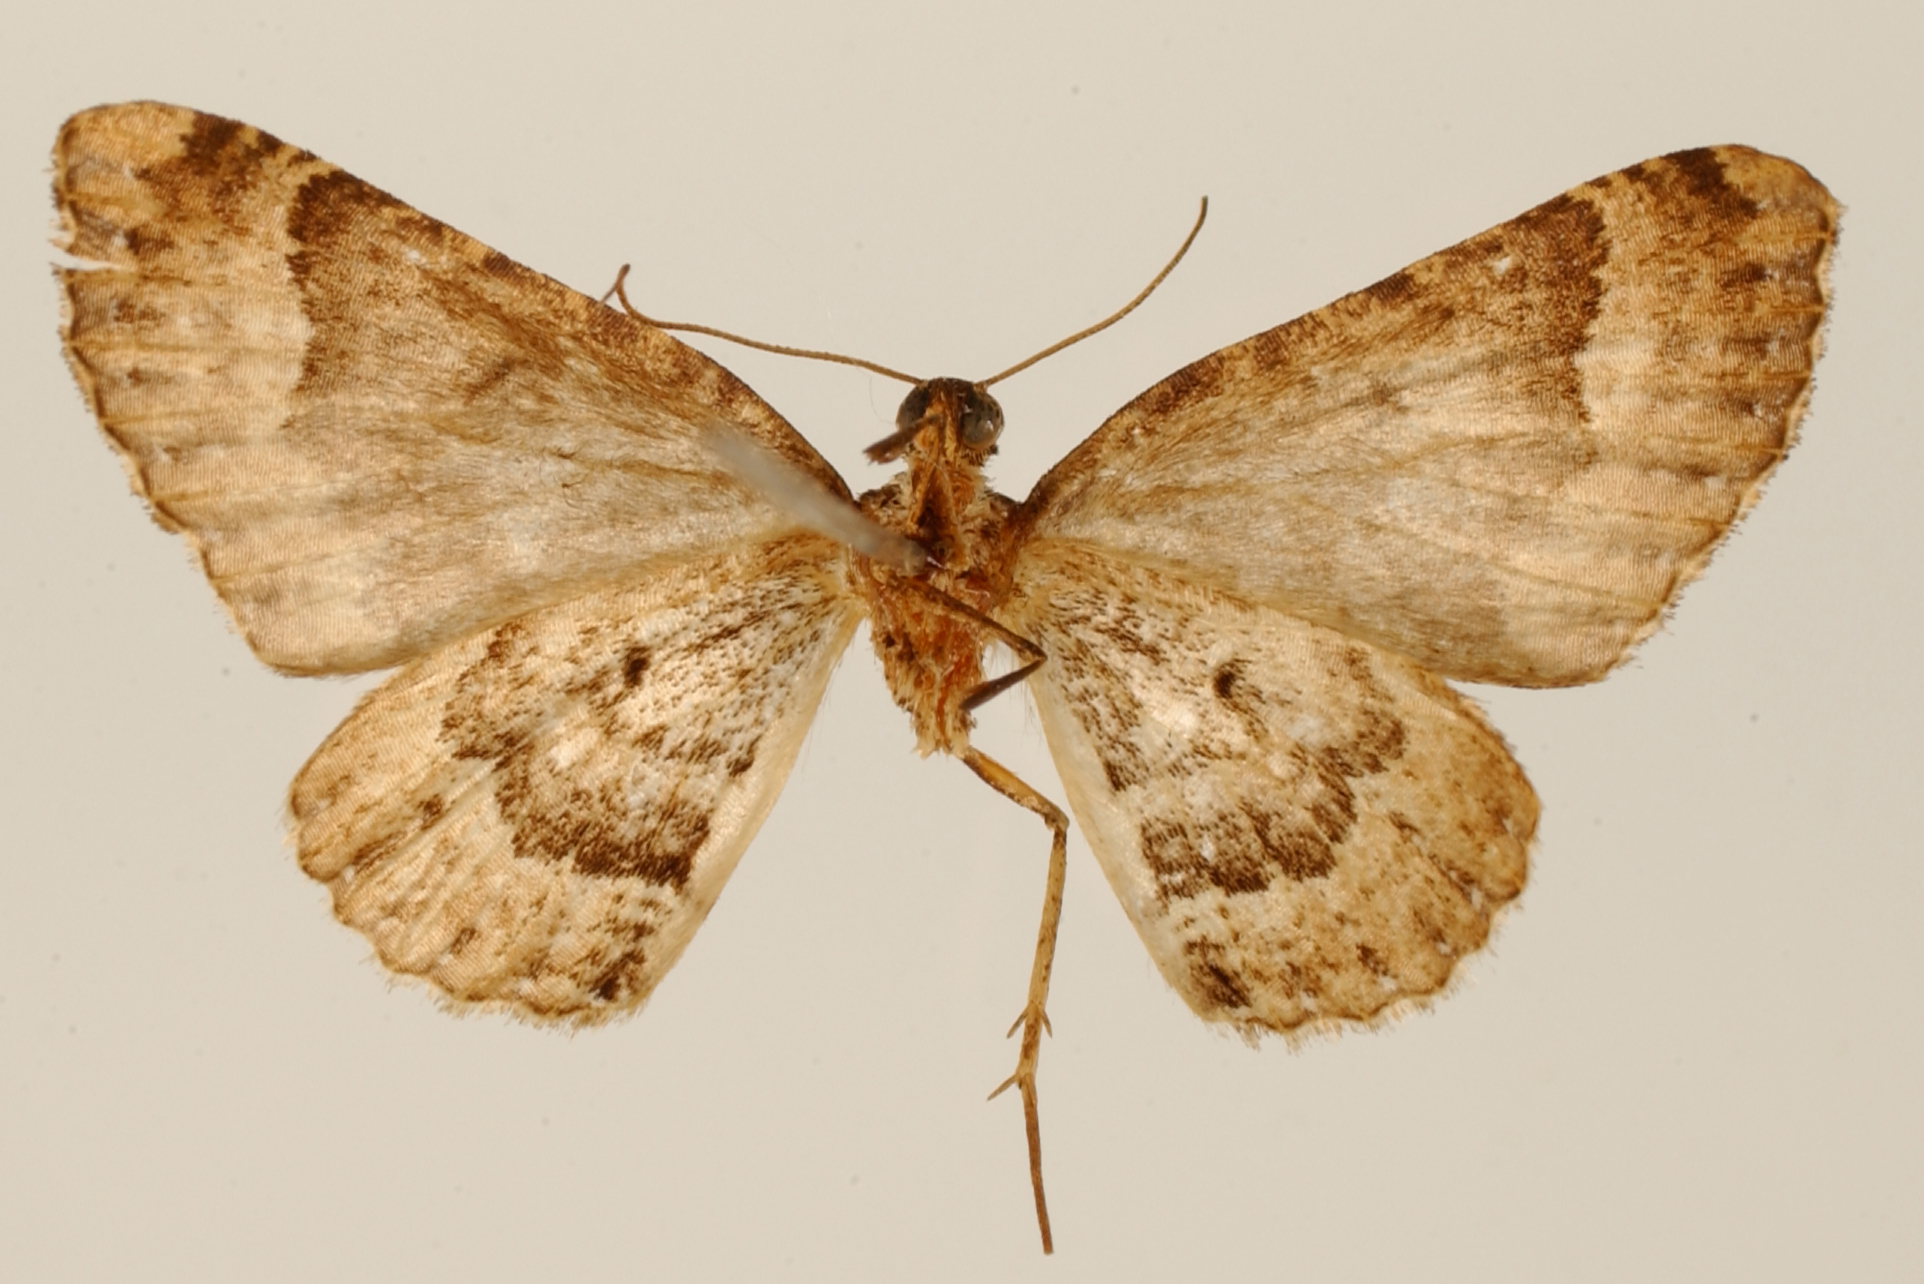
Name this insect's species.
Eucosmia pravata
